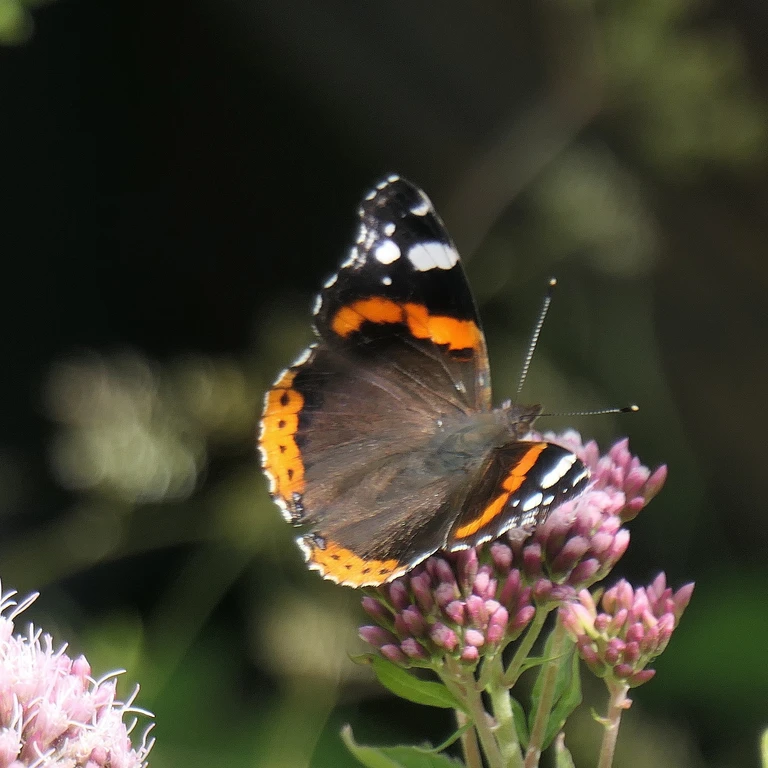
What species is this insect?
Vanessa atalanta
